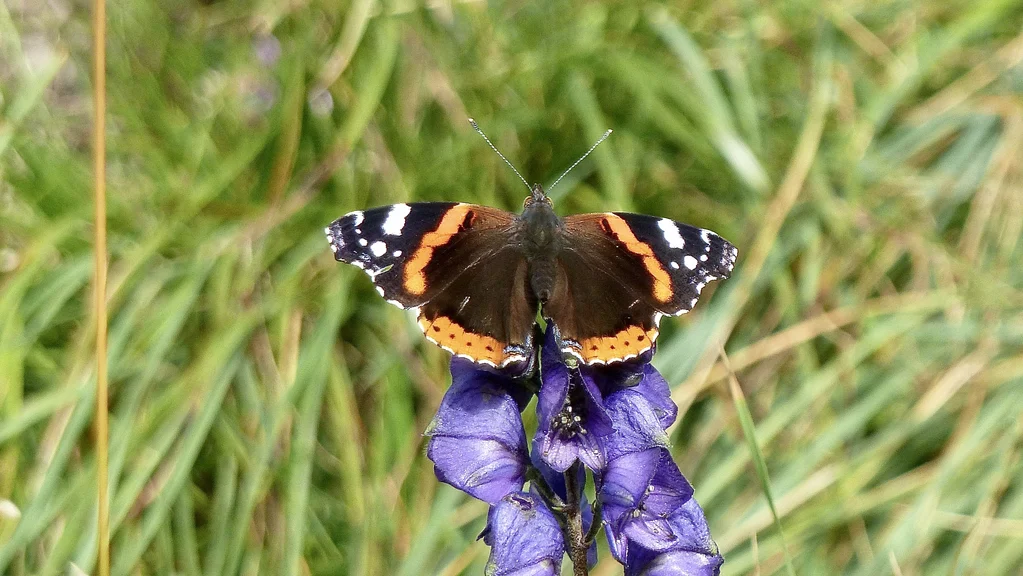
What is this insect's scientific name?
Vanessa atalanta
